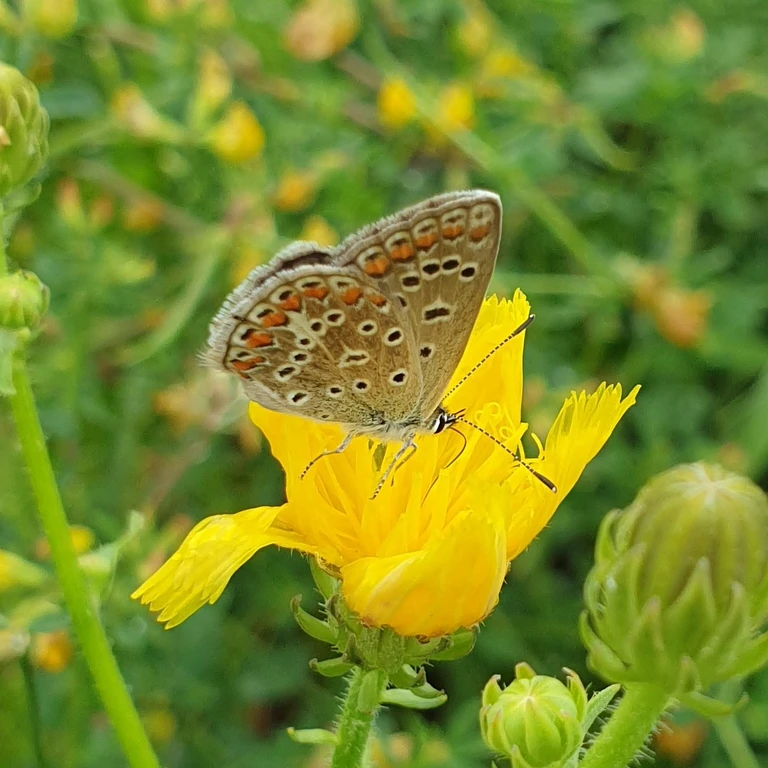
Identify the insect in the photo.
Polyommatus icarus
